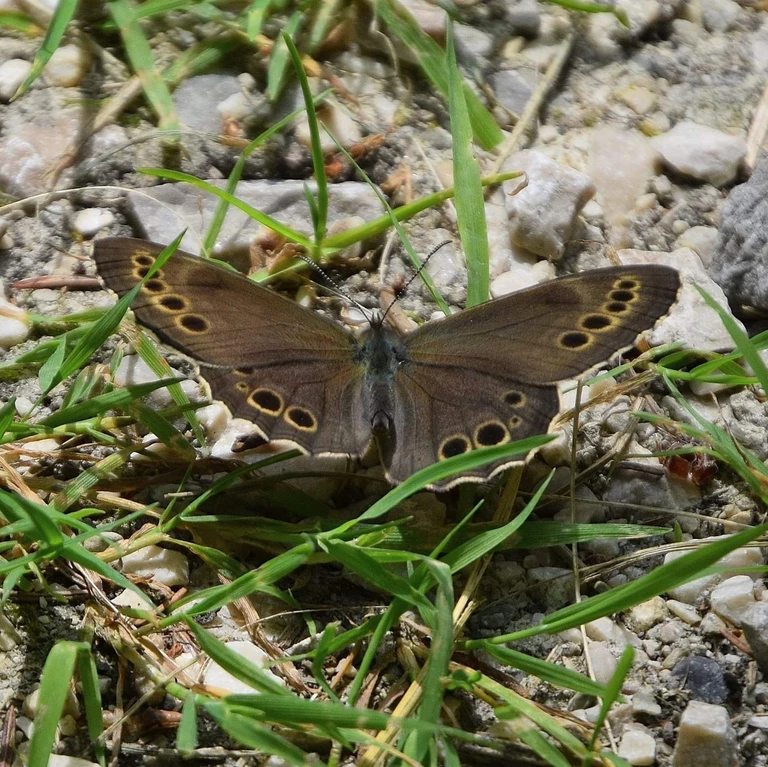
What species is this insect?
Lopinga achine (also Pararge achine)
